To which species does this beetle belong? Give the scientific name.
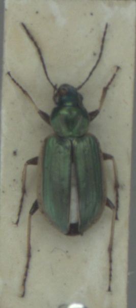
Agonum marginatum
